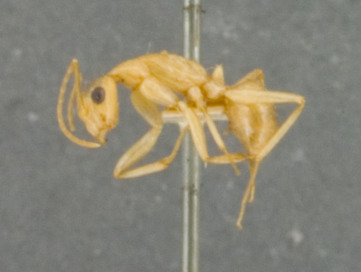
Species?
Camponotus fragilis
